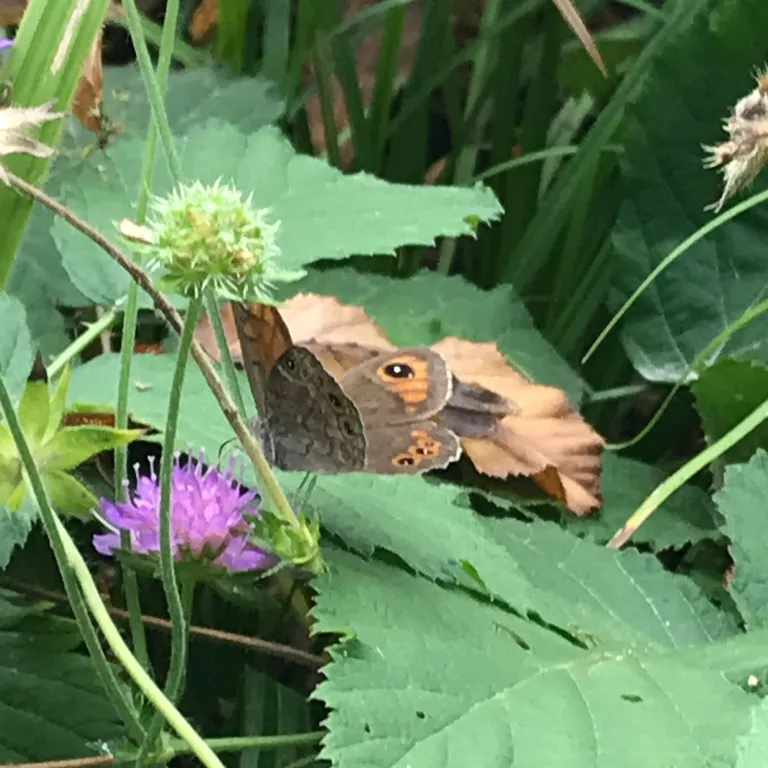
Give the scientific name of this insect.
Lasiommata maera (also Pararge maera)
